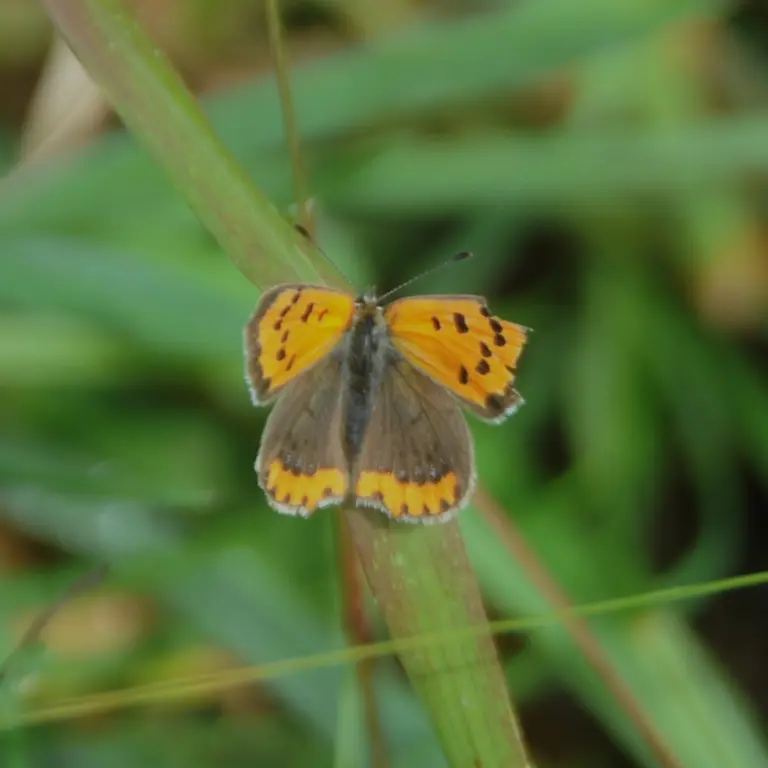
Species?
Lycaena phlaeas
